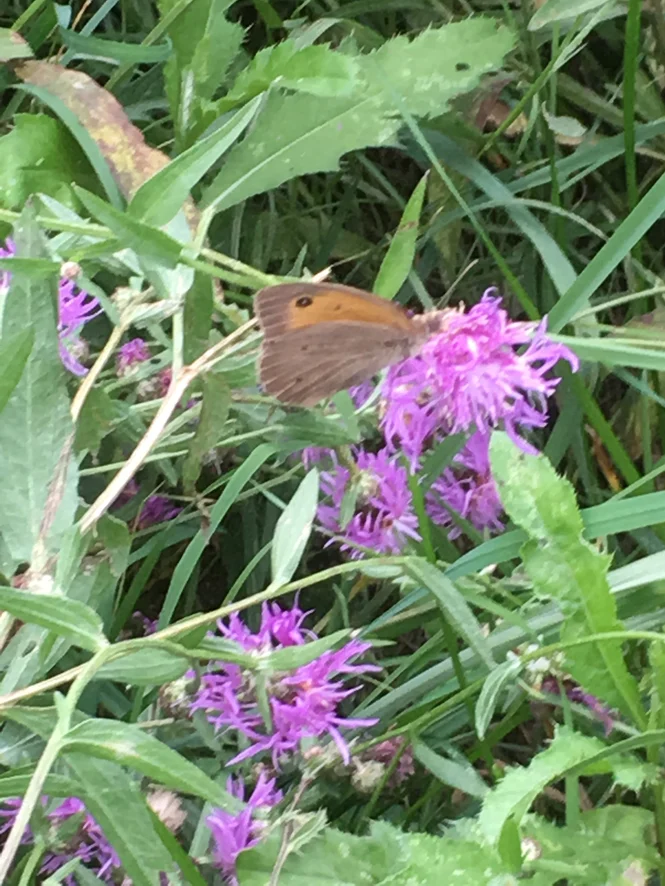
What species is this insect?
Maniola jurtina
